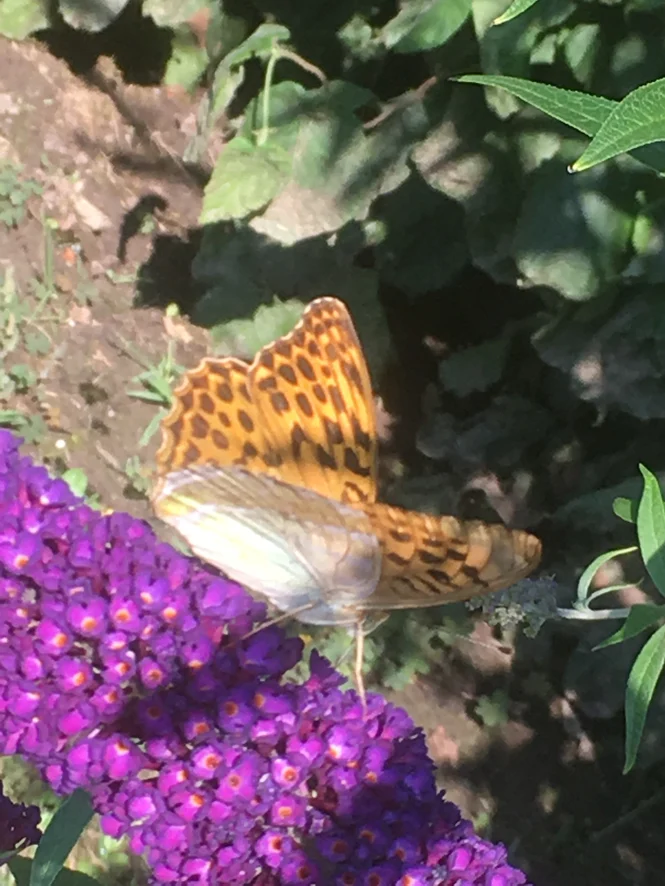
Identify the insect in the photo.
Argynnis paphia
